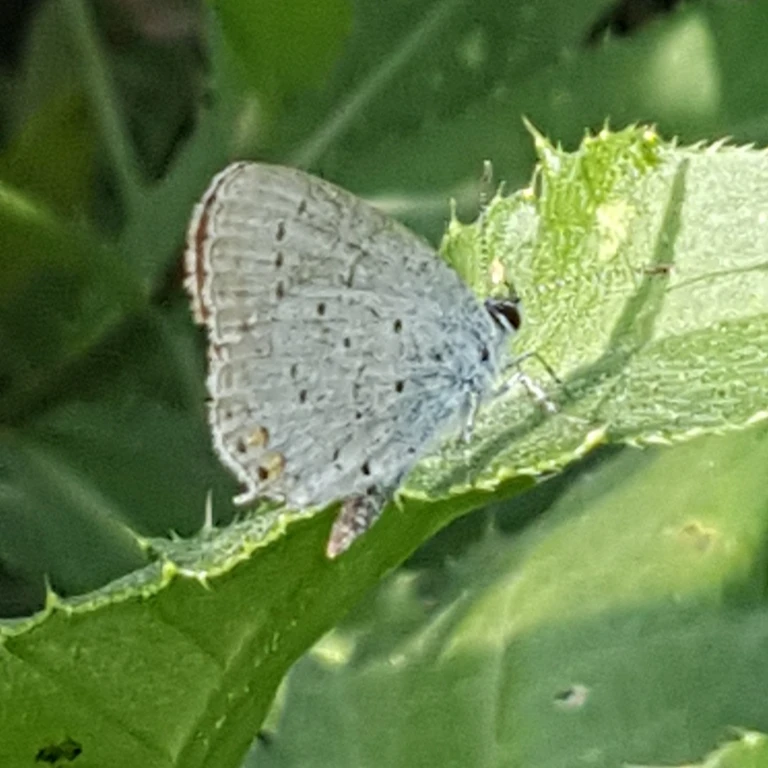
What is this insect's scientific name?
Cupido argiades (also Elkalyce argiades)
